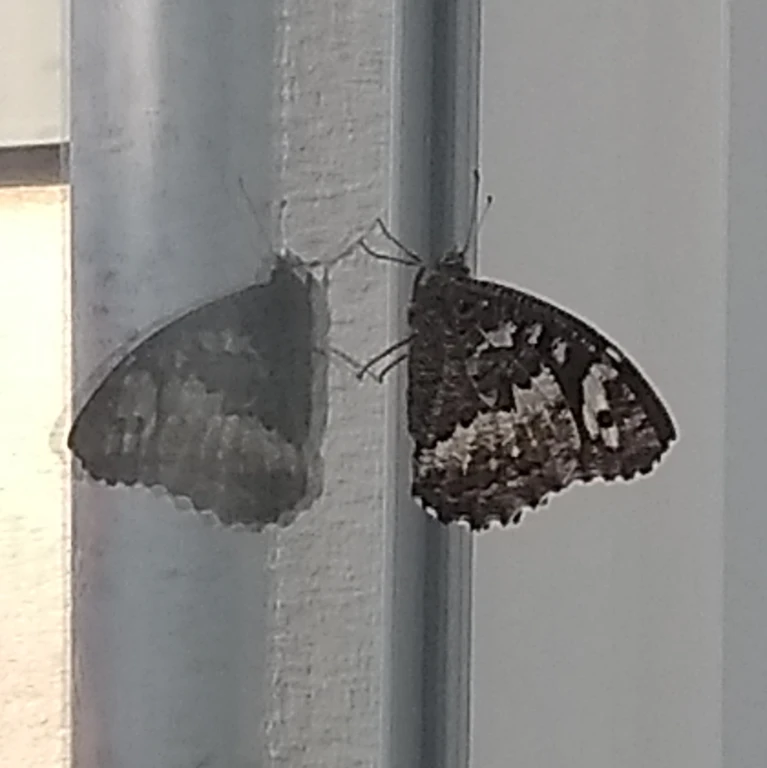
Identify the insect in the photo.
Brintesia circe
